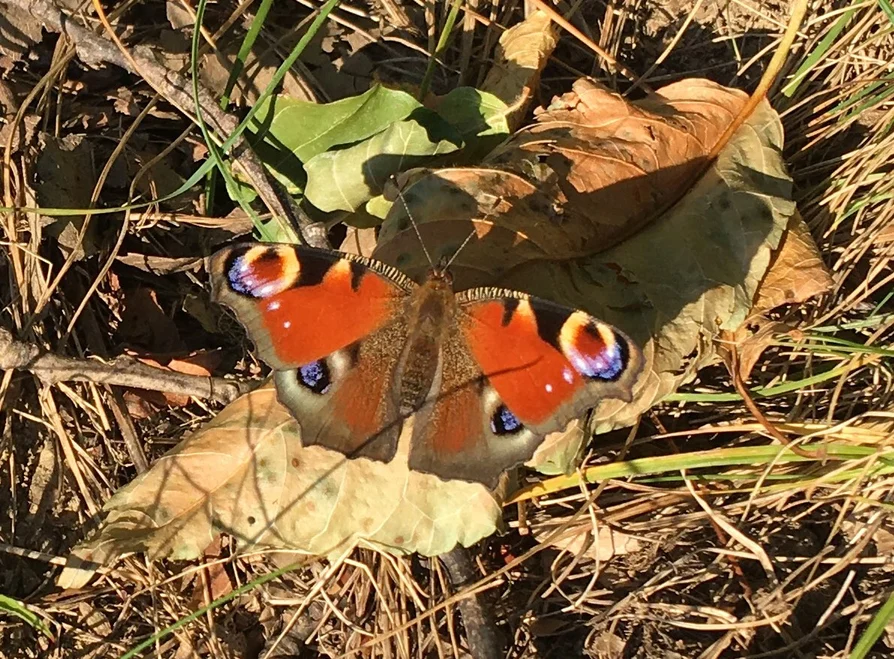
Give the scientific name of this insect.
Aglais io
